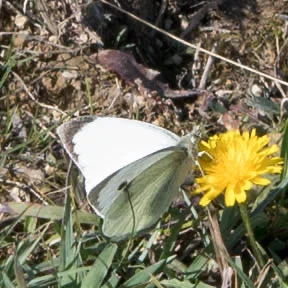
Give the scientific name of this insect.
Pieris brassicae
